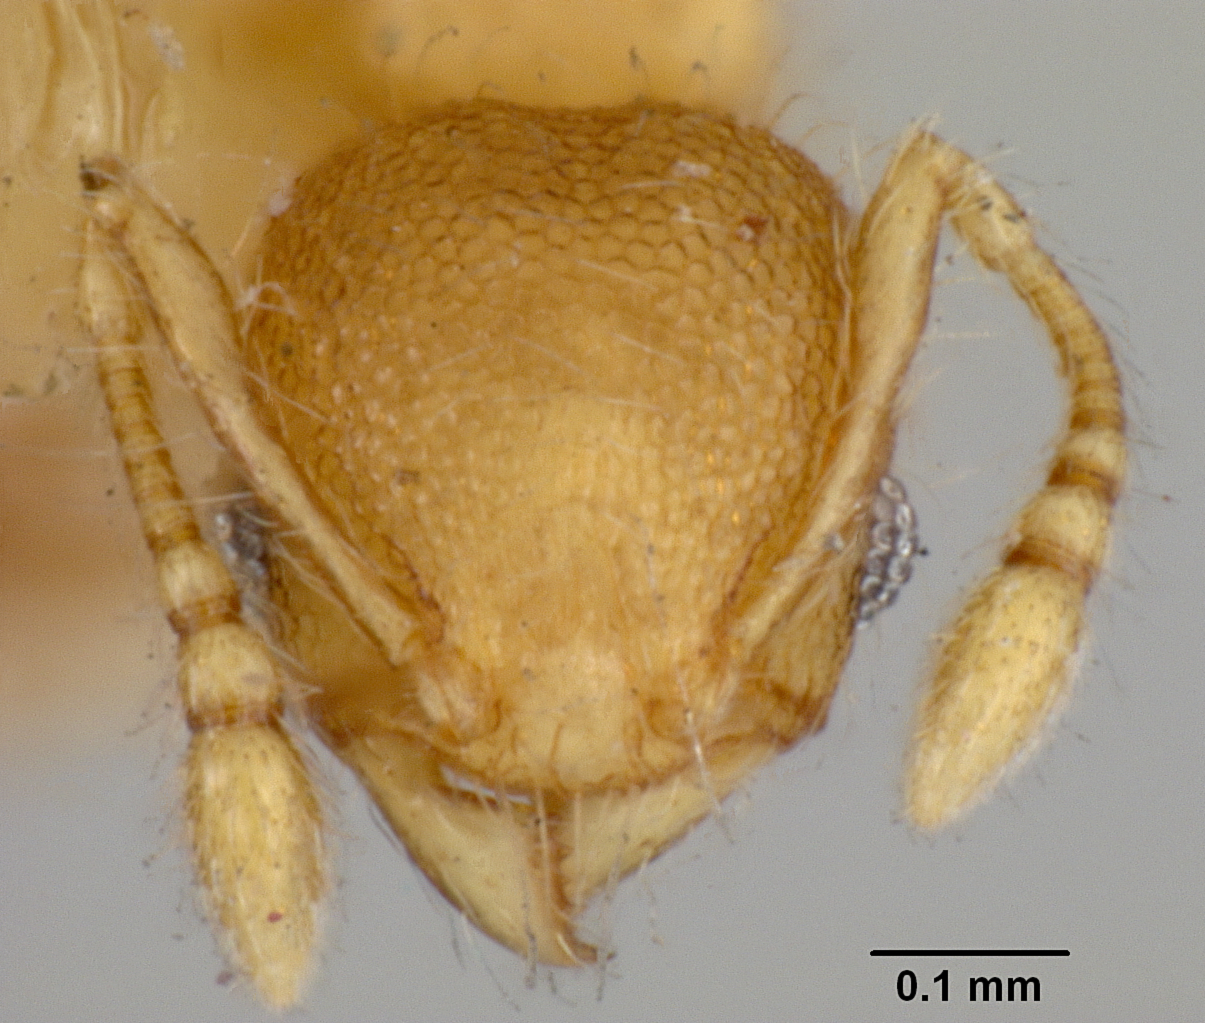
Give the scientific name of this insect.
Pheidole tachigaliae
